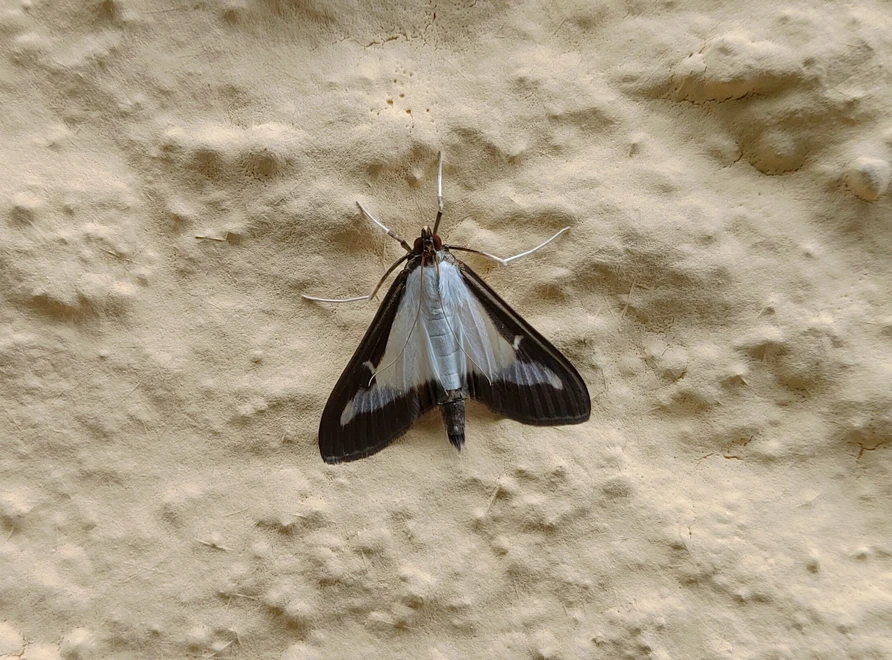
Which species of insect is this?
Cydalima perspectalis
